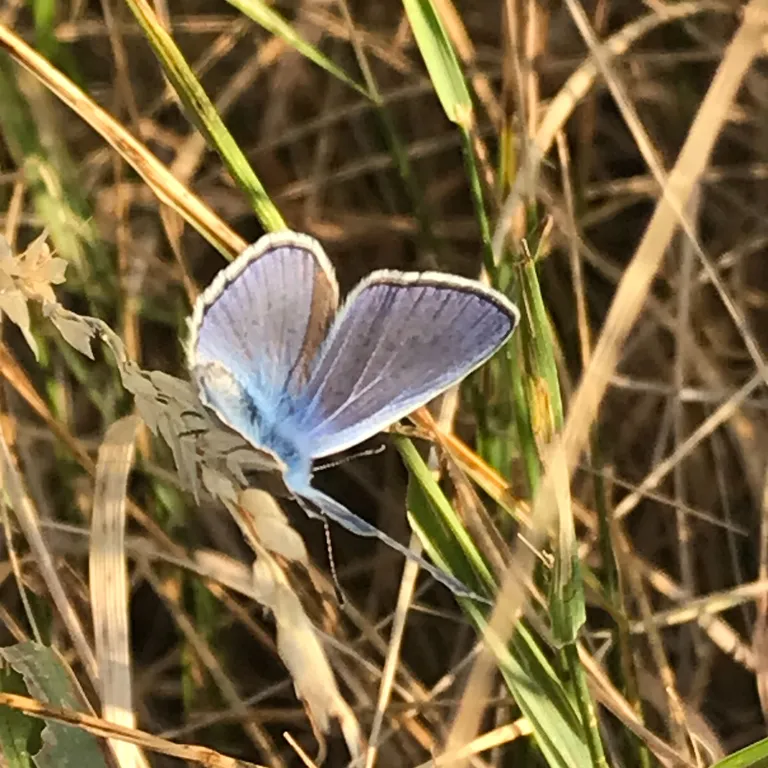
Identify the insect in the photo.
Polyommatus icarus
